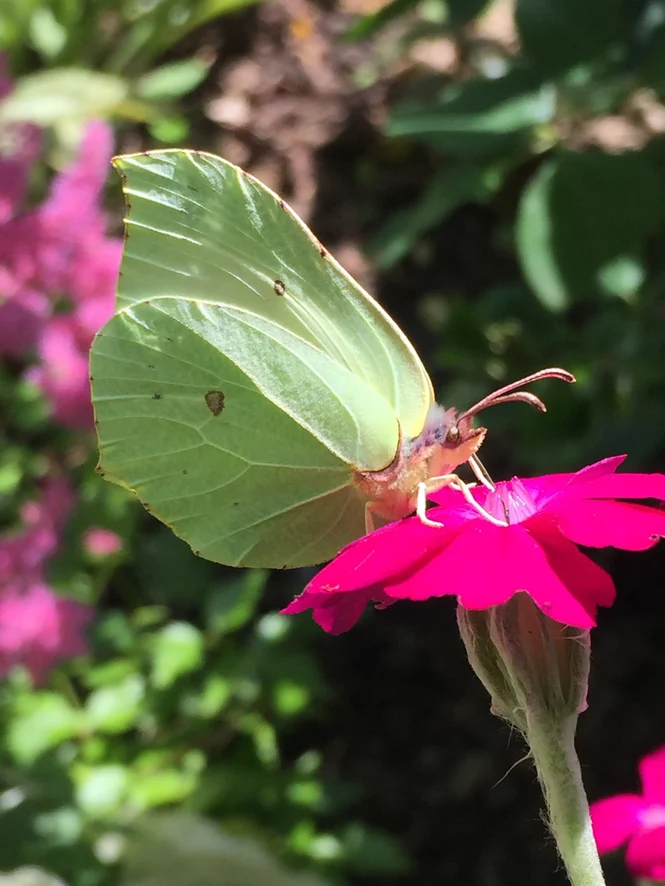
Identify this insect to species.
Gonepteryx rhamni
